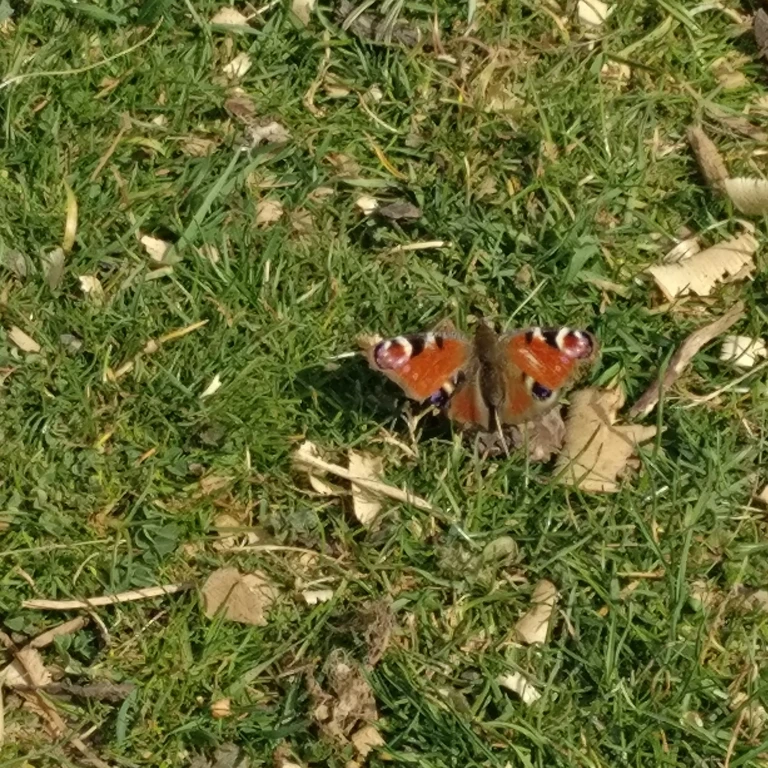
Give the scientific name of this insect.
Aglais io
